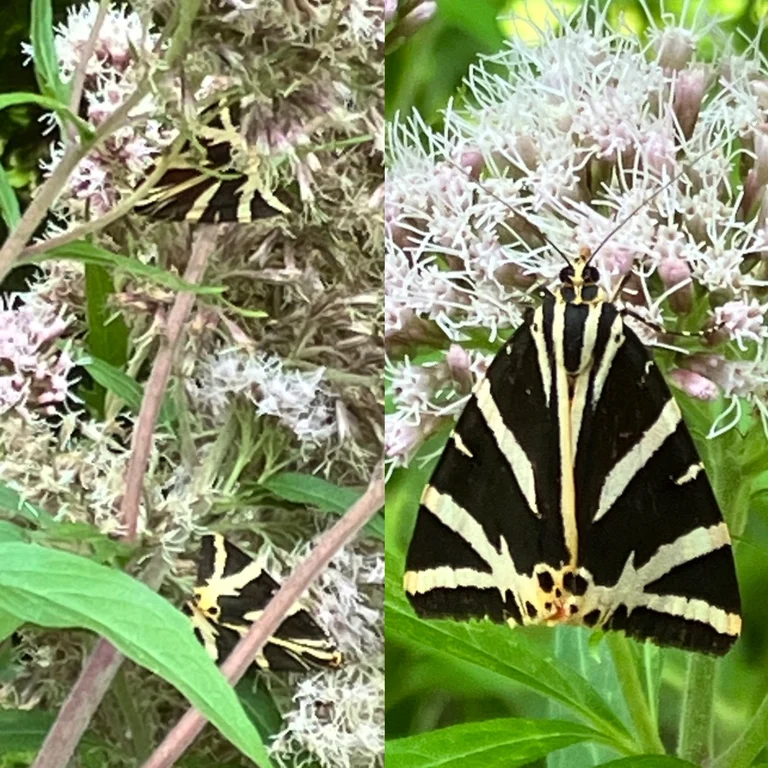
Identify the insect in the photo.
Euplagia quadripunctaria
